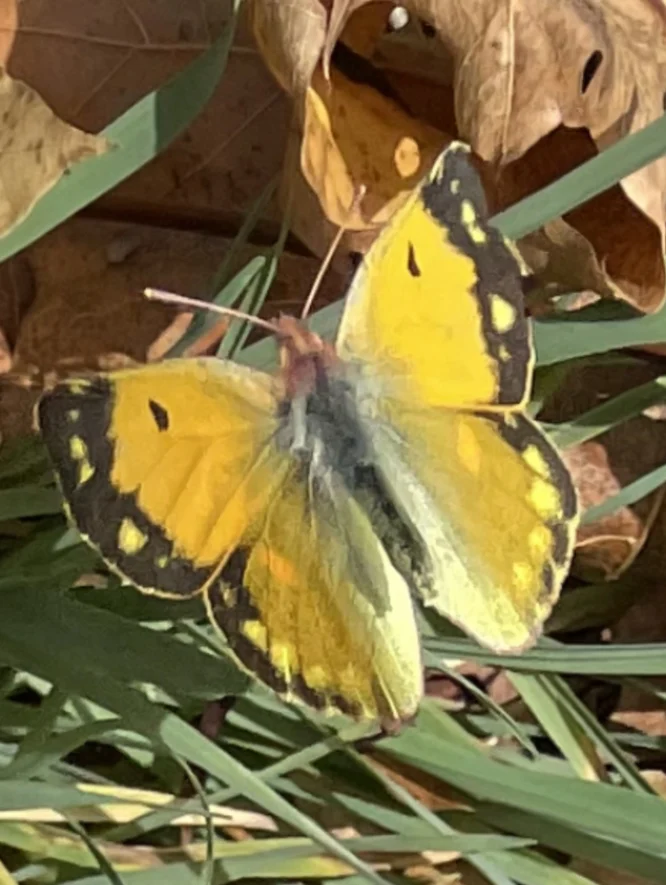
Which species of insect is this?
Colias croceus
